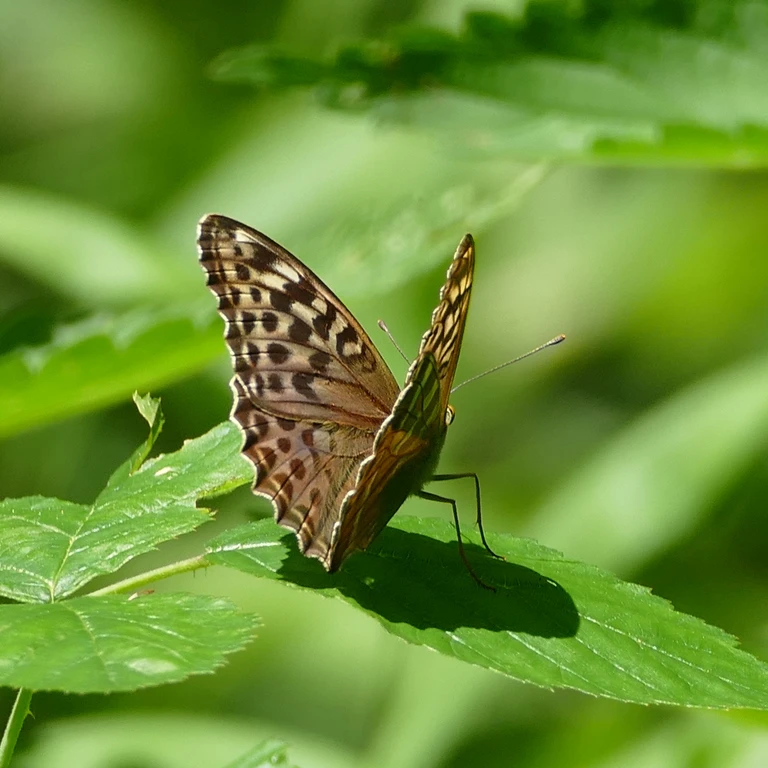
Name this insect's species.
Argynnis paphia
